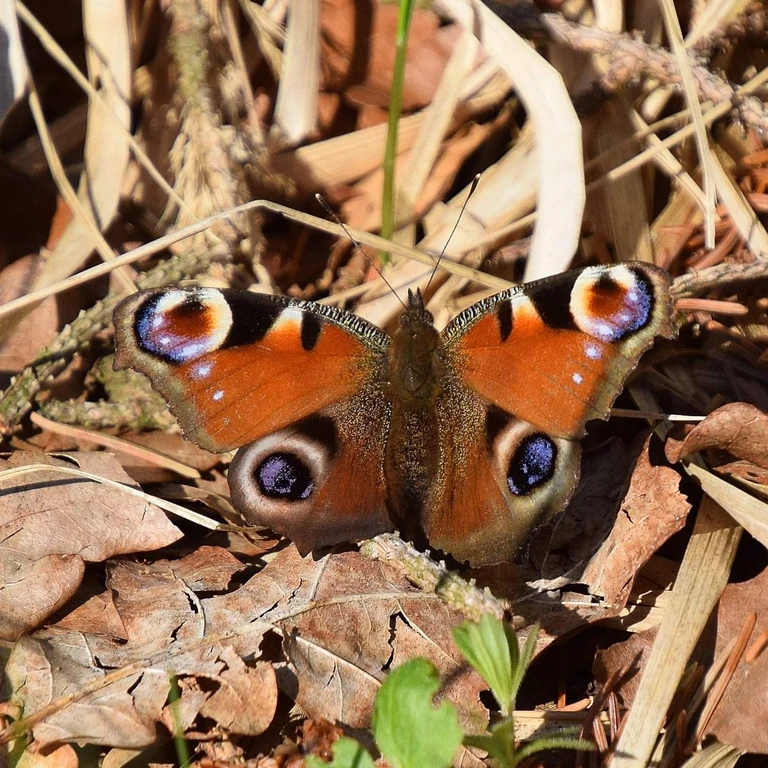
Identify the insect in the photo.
Aglais io
